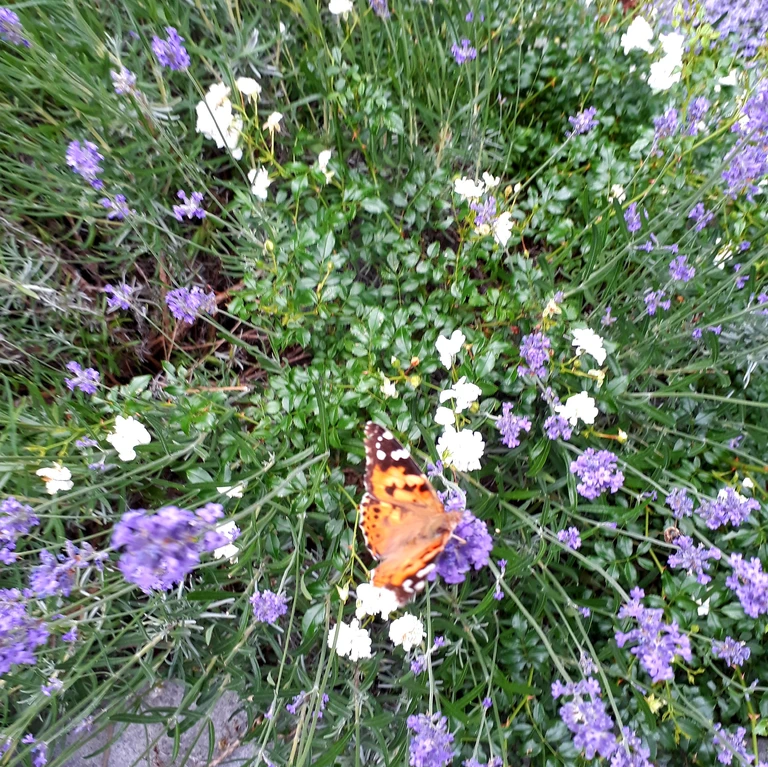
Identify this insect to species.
Vanessa cardui
